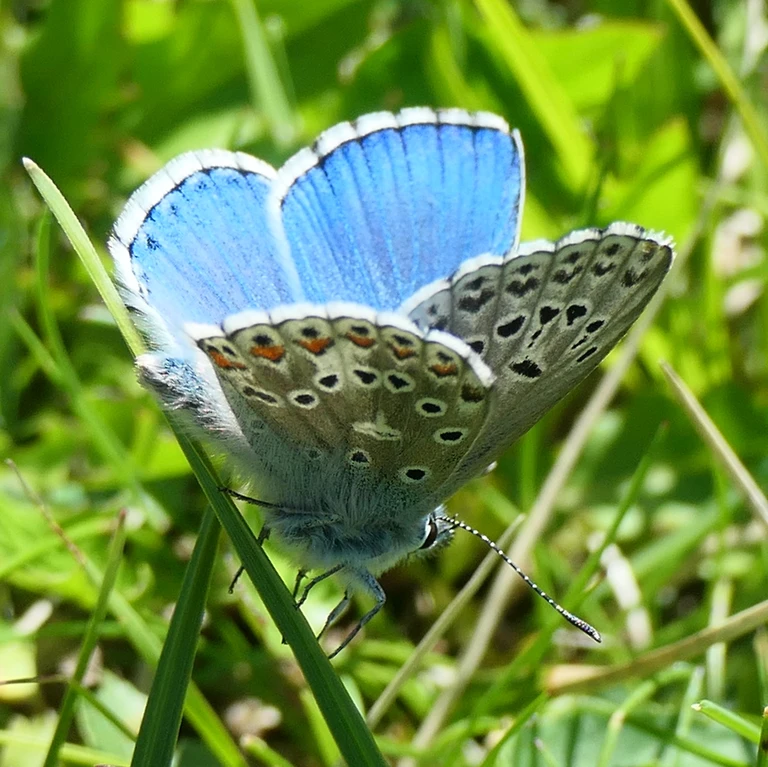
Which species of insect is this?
Lysandra bellargus
